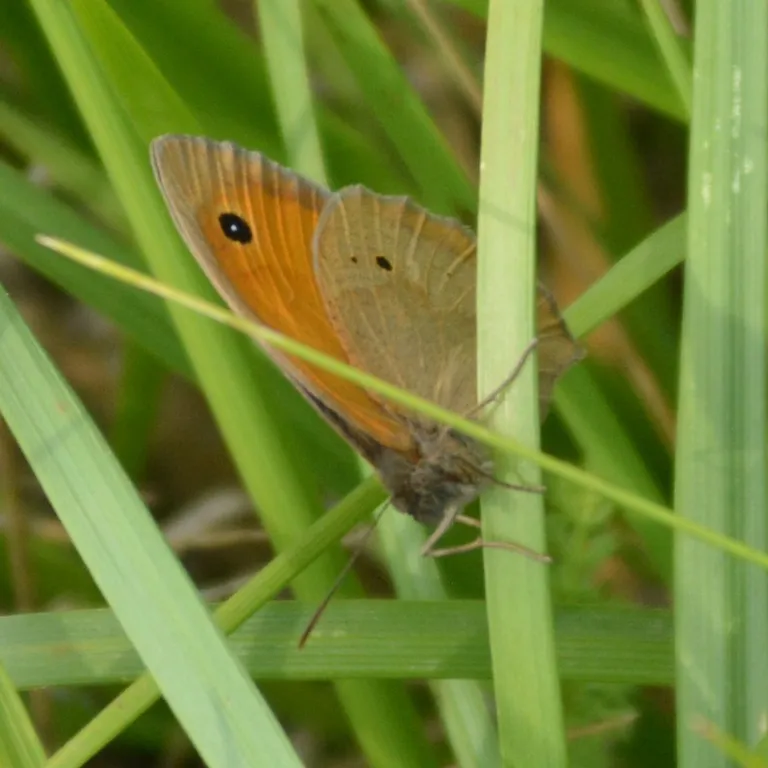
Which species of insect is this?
Maniola jurtina
